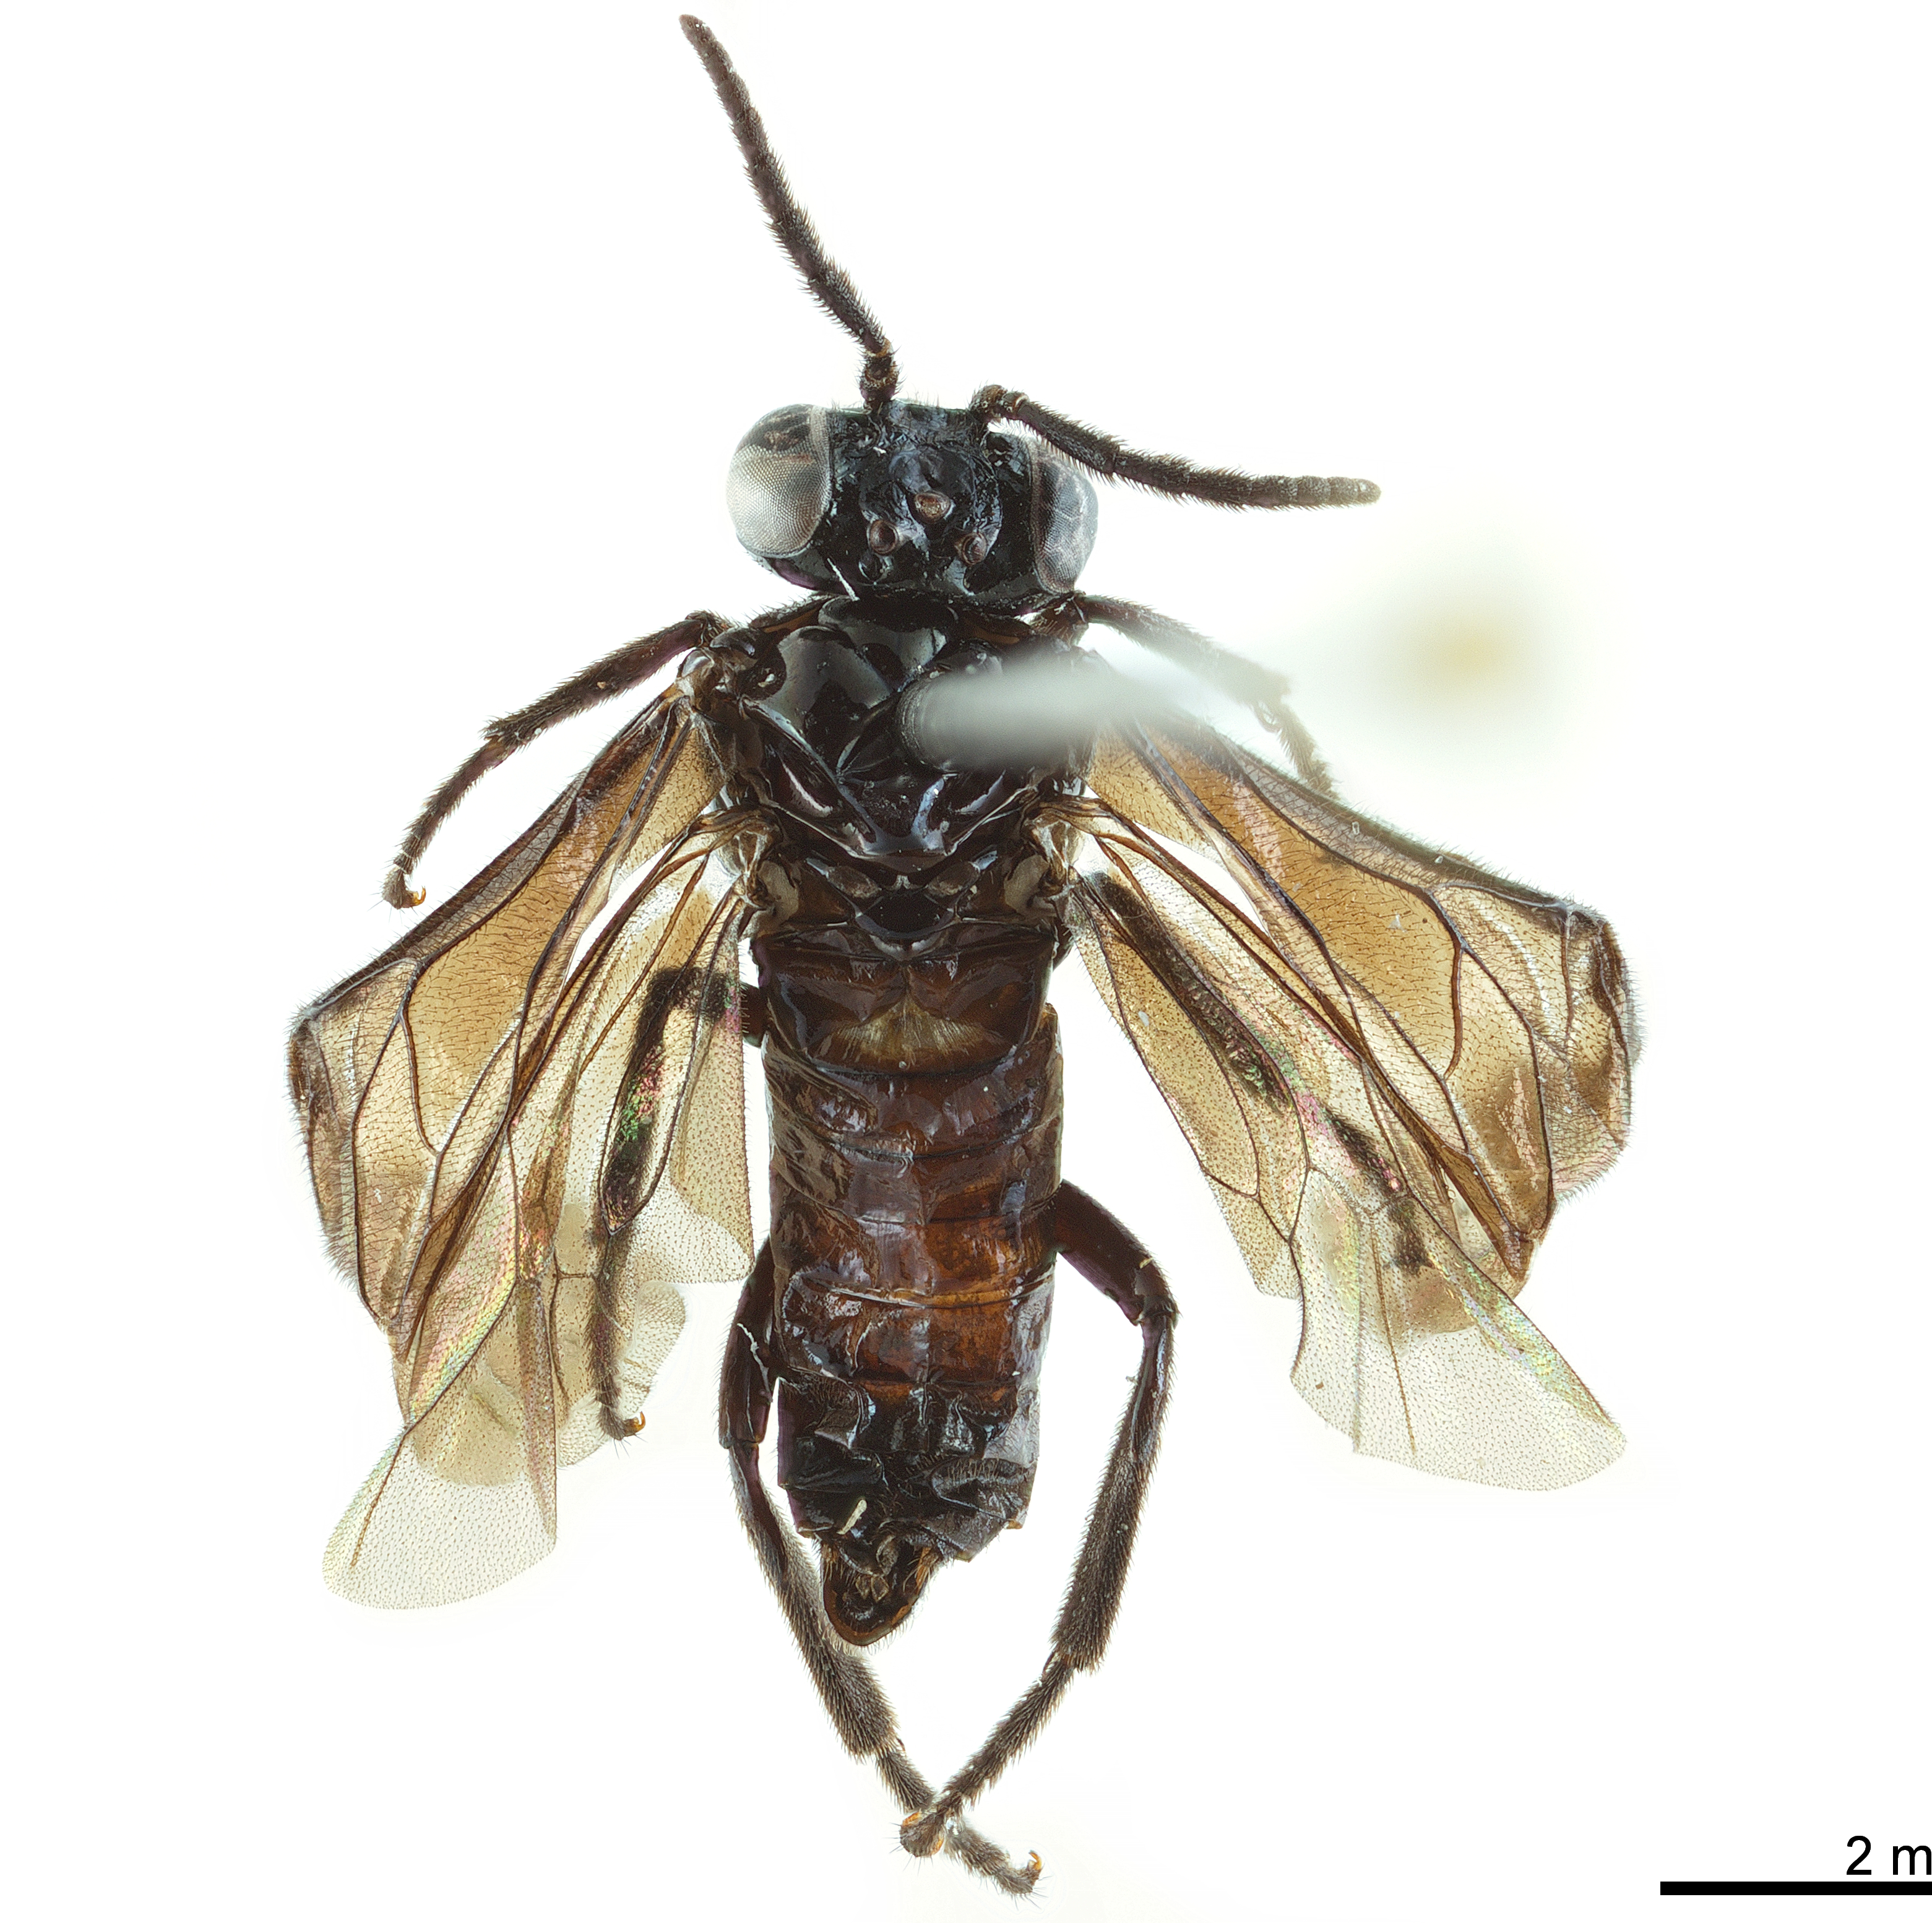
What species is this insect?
Metapedias subcaerulea
